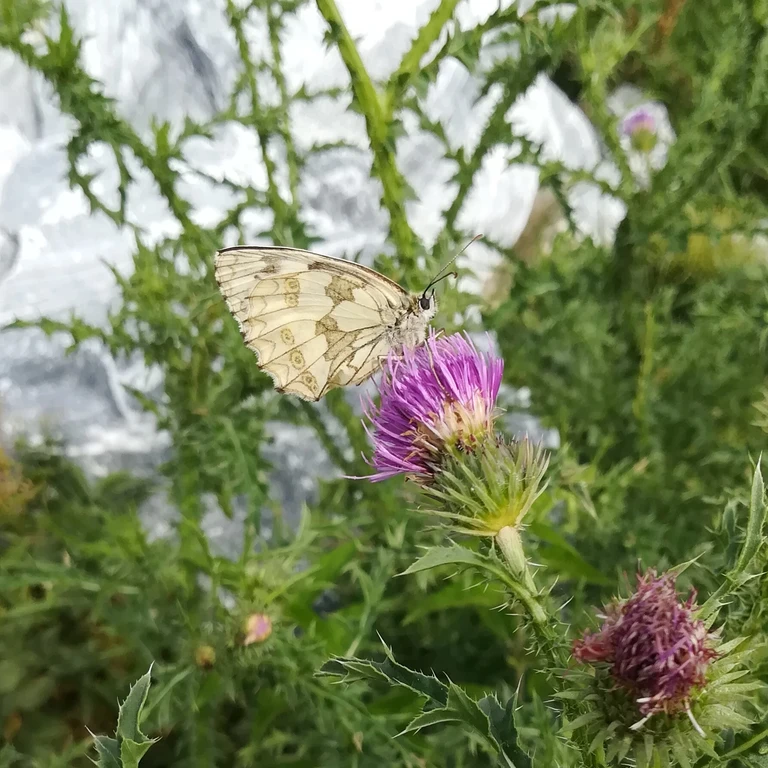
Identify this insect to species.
Melanargia galathea
